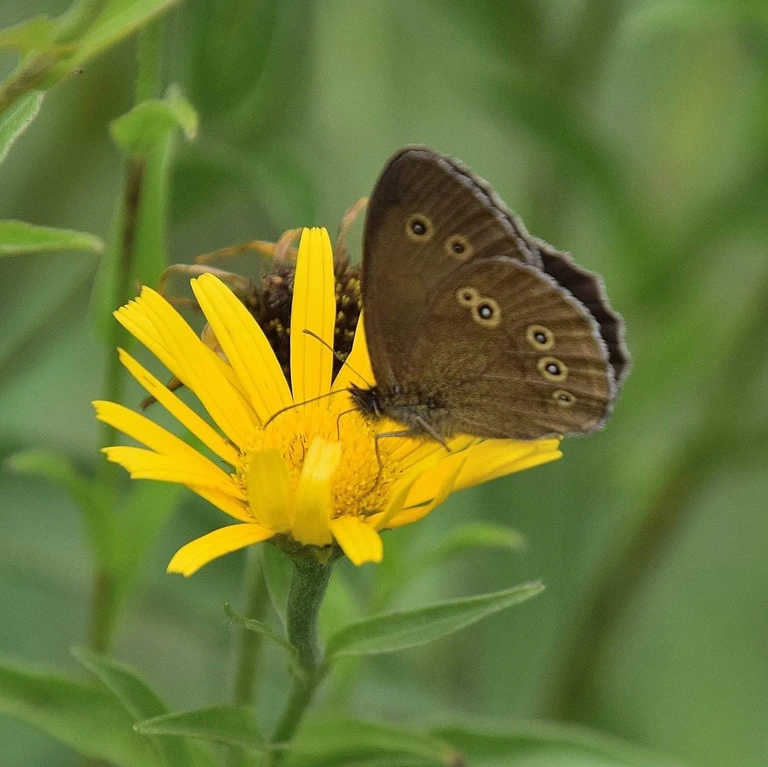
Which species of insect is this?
Aphantopus hyperantus
